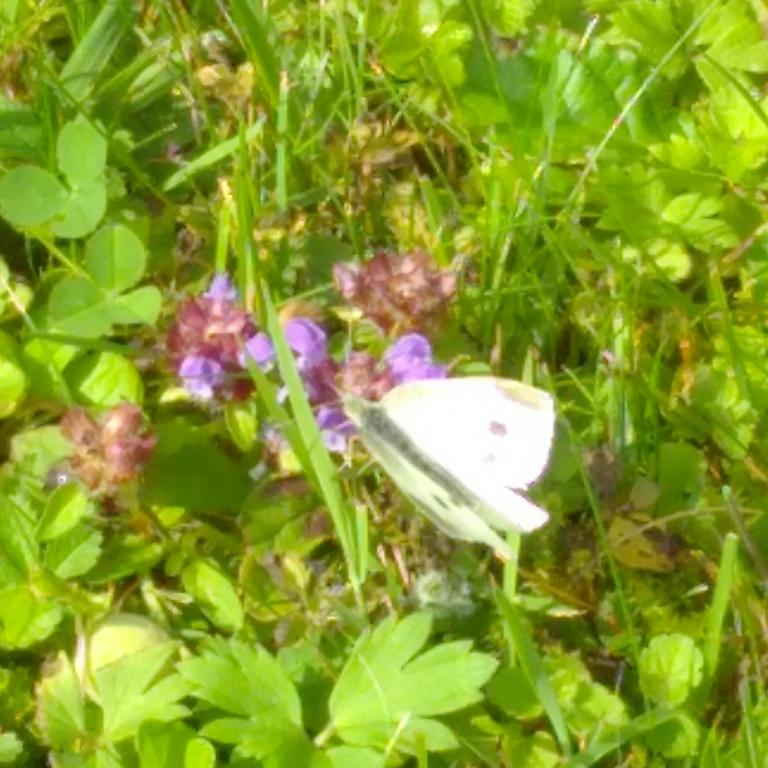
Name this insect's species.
Pieris rapae
